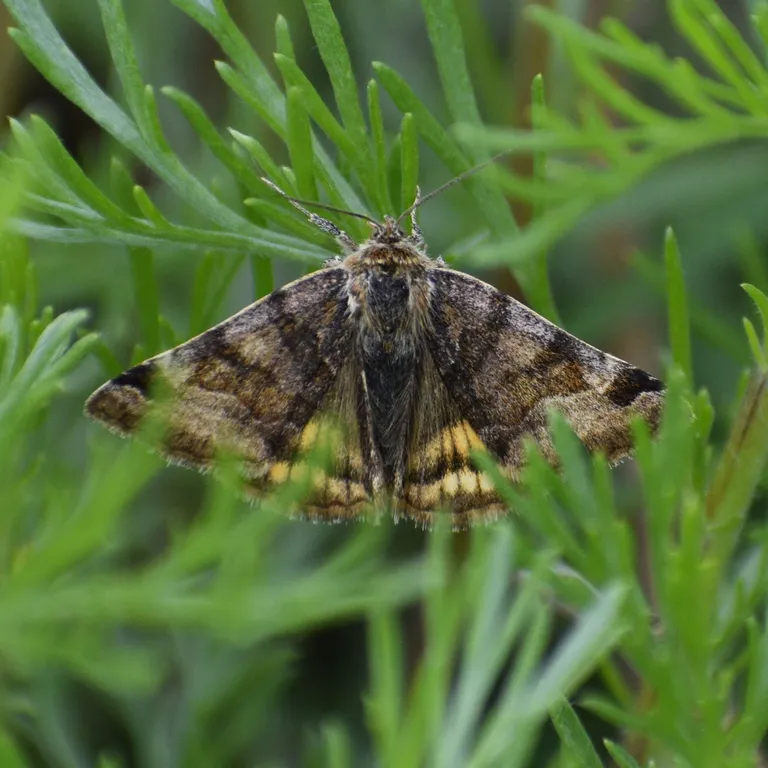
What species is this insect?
Euclidia glyphica
